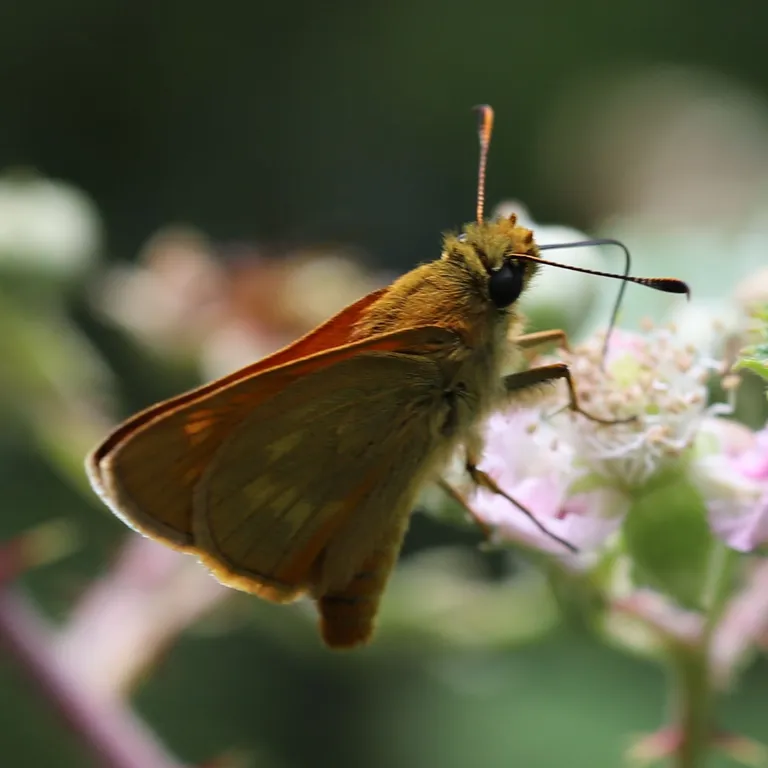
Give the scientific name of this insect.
Ochlodes sylvanus (also Ochlodes venata)
